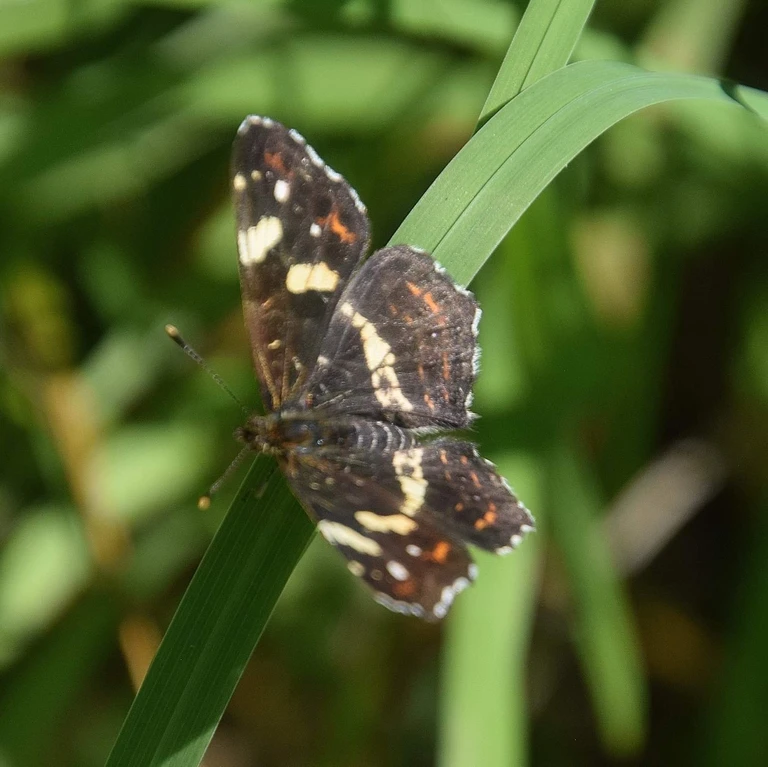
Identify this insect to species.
Araschnia levana
